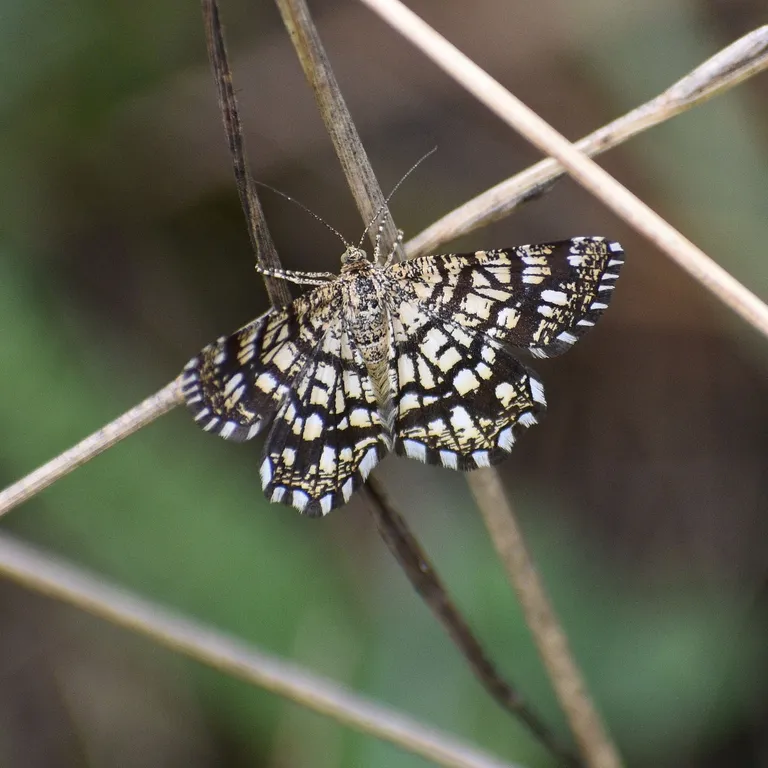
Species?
Chiasmia clathrata
